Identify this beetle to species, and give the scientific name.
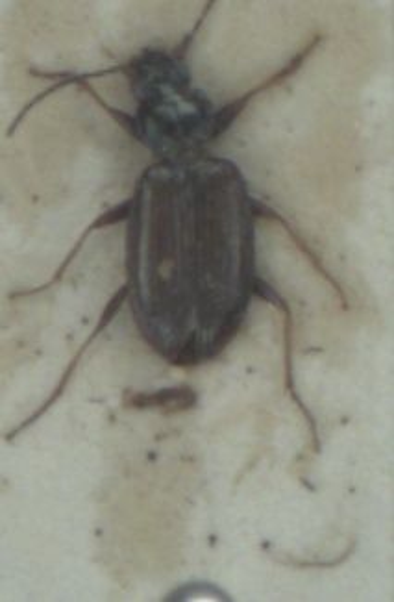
Bembidion geniculatum
